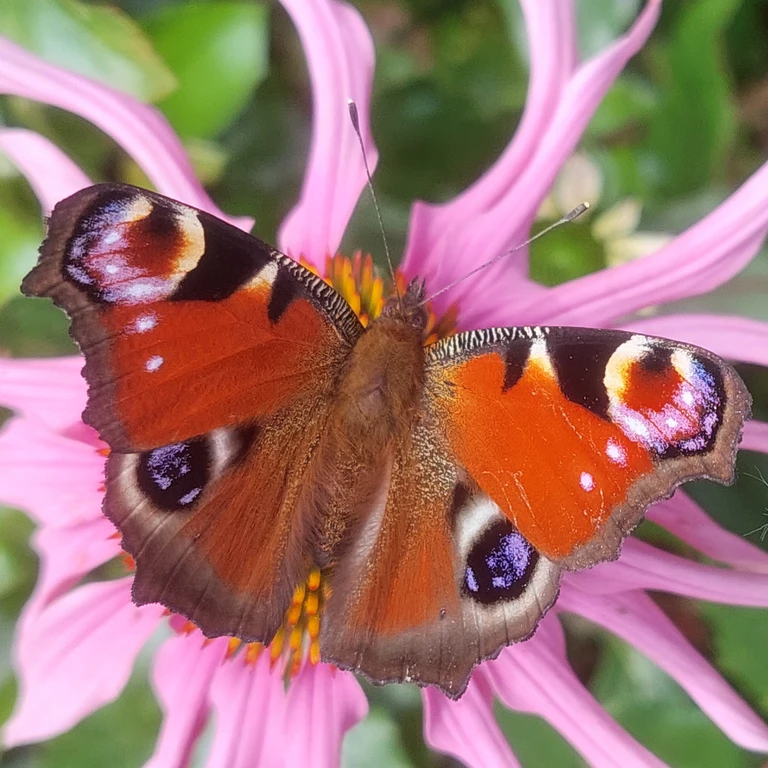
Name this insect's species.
Aglais io
